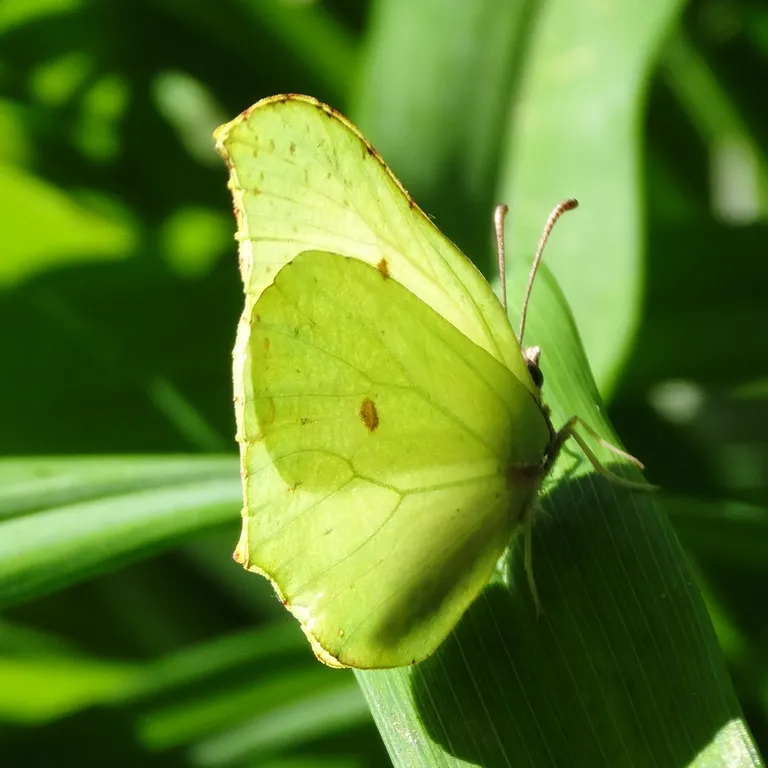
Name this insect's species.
Gonepteryx rhamni
